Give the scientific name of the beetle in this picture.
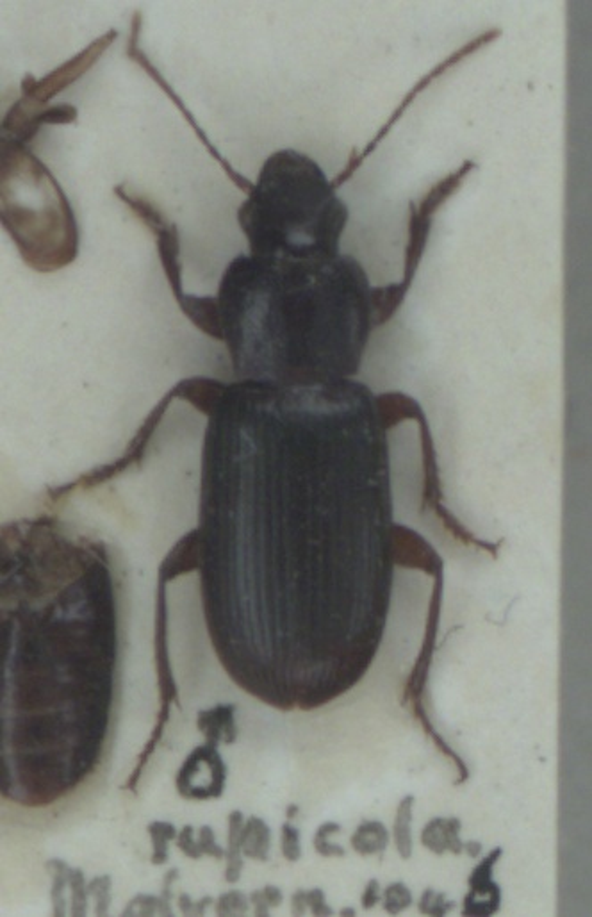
Ophonus rupicola
